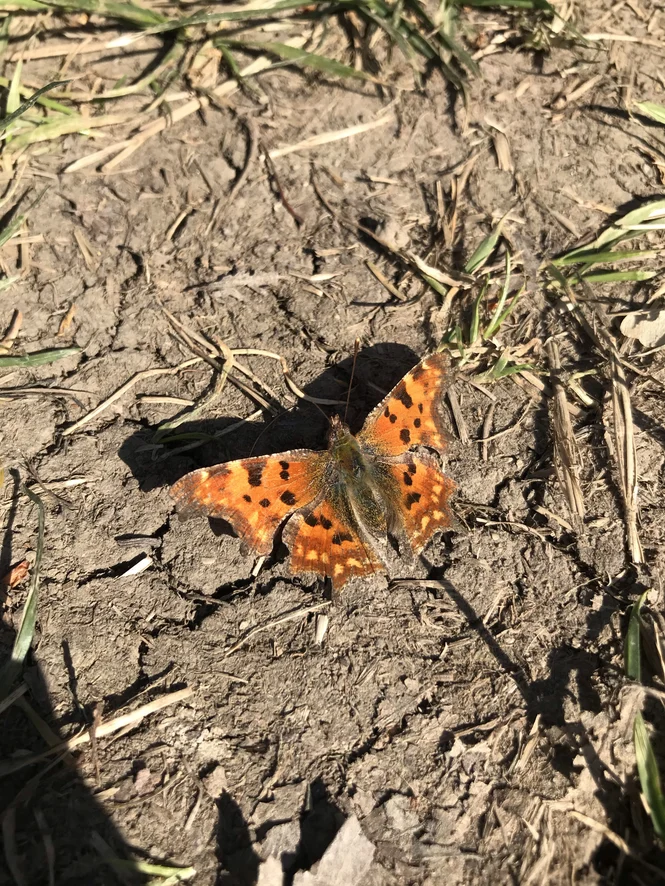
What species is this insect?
Polygonia c-album
